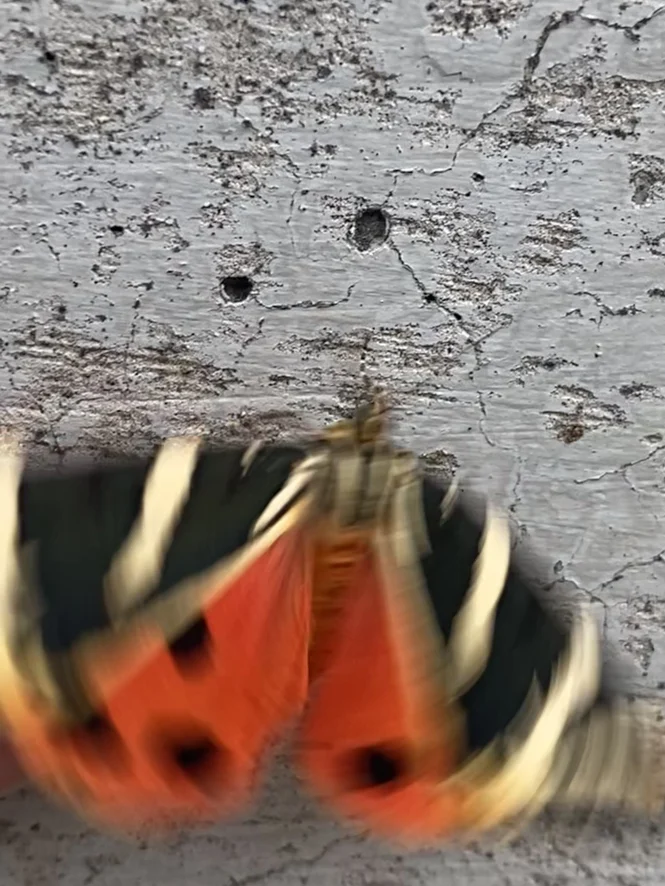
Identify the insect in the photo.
Euplagia quadripunctaria
